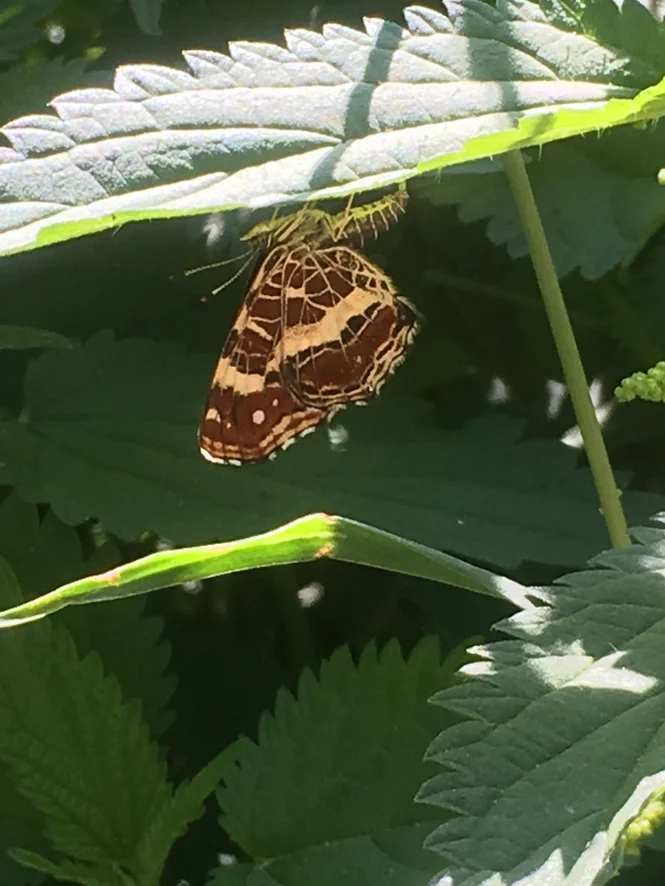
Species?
Araschnia levana
